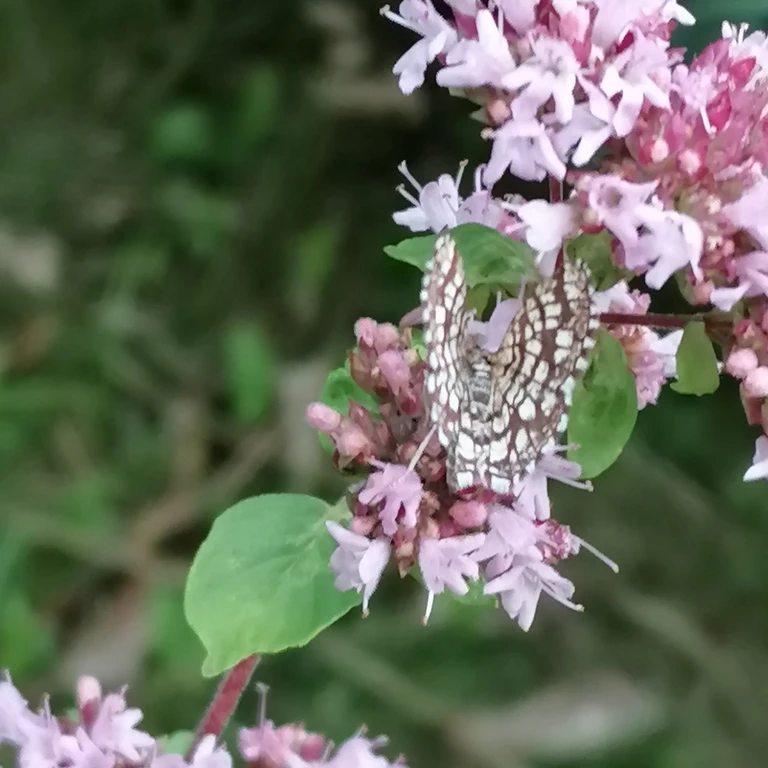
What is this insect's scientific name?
Chiasmia clathrata
